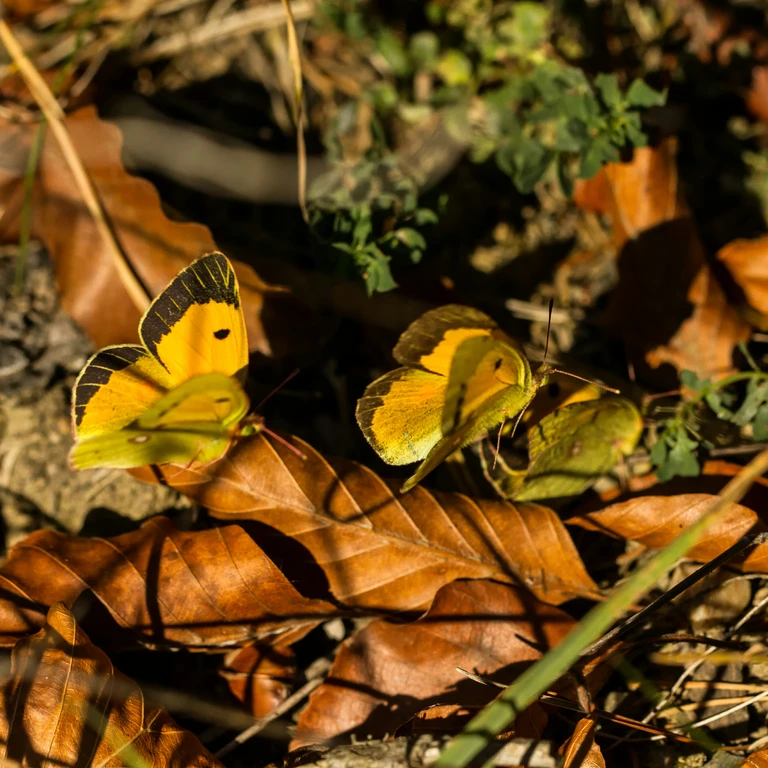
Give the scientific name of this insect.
Colias croceus
